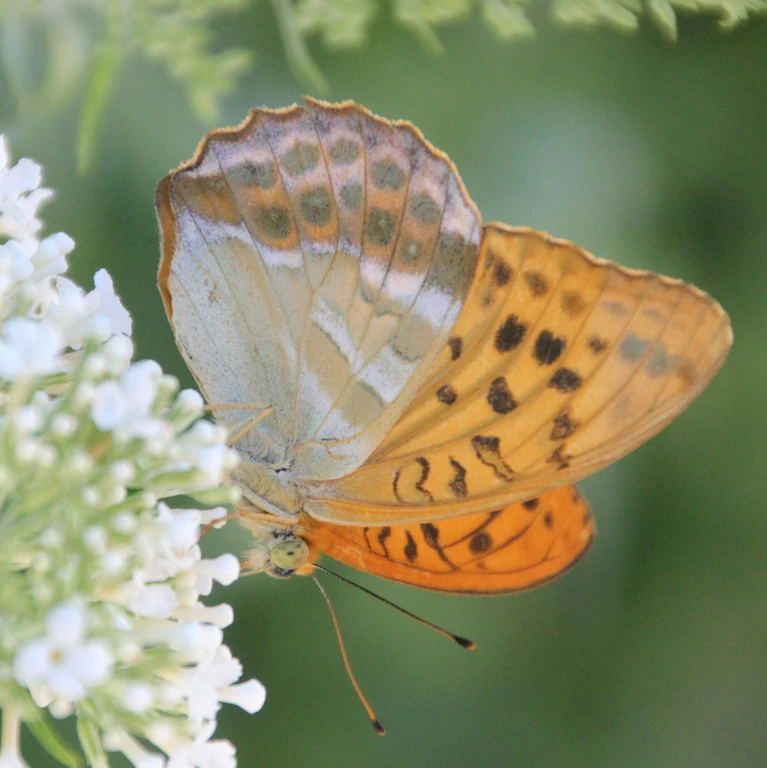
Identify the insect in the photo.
Argynnis paphia
